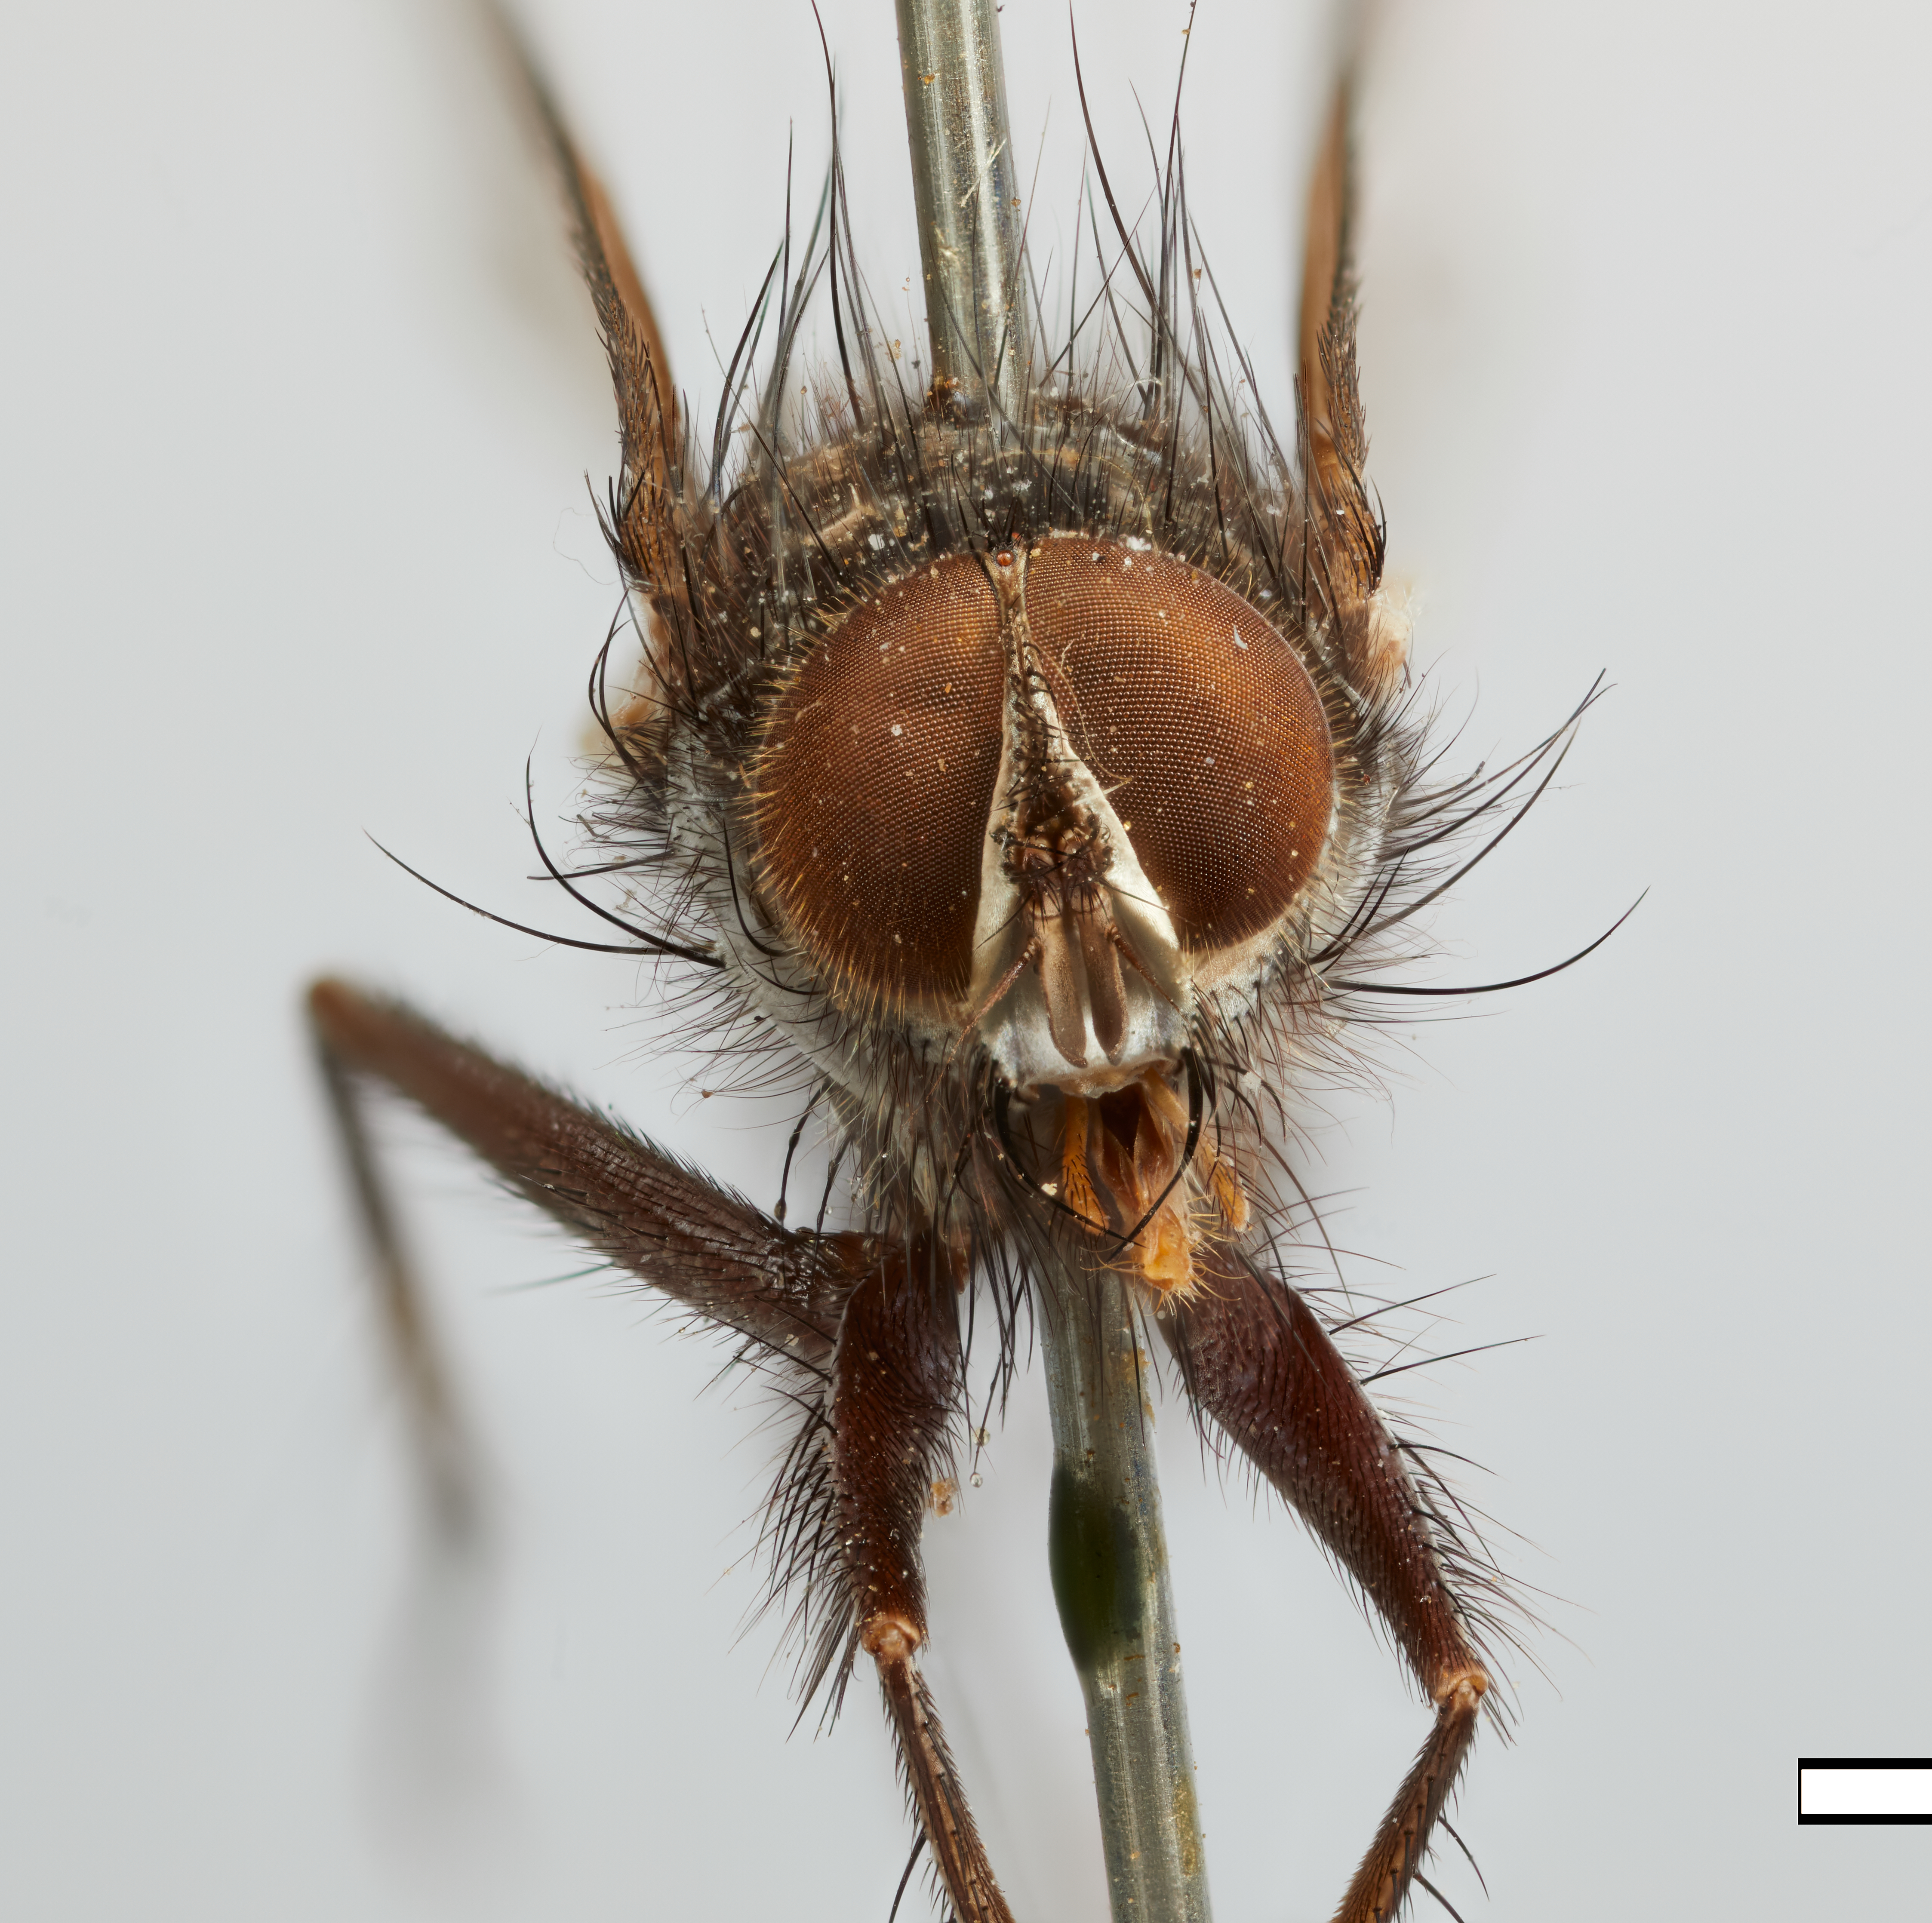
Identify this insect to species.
Pseudeuantha coquilletti
